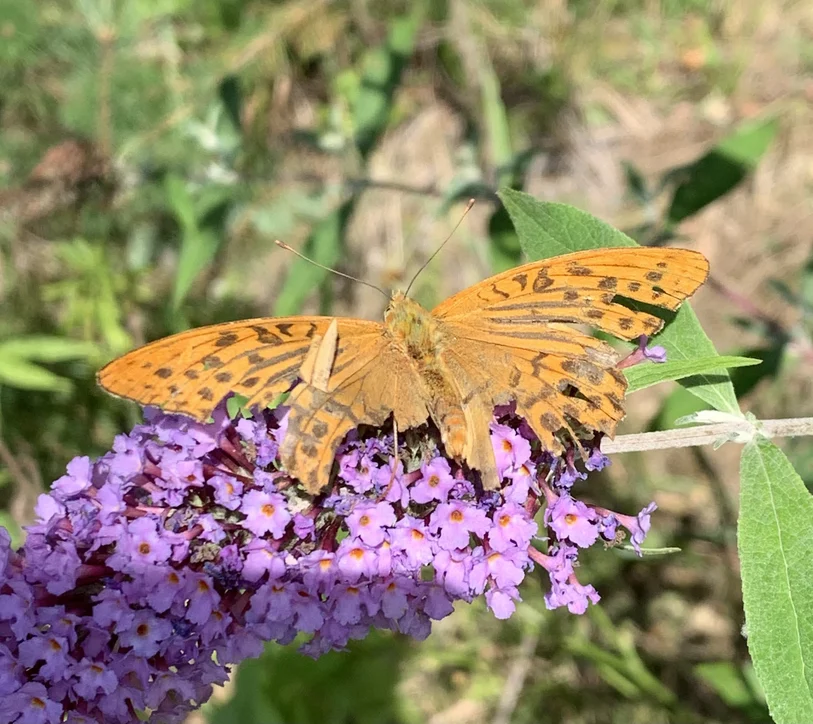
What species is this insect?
Argynnis paphia
